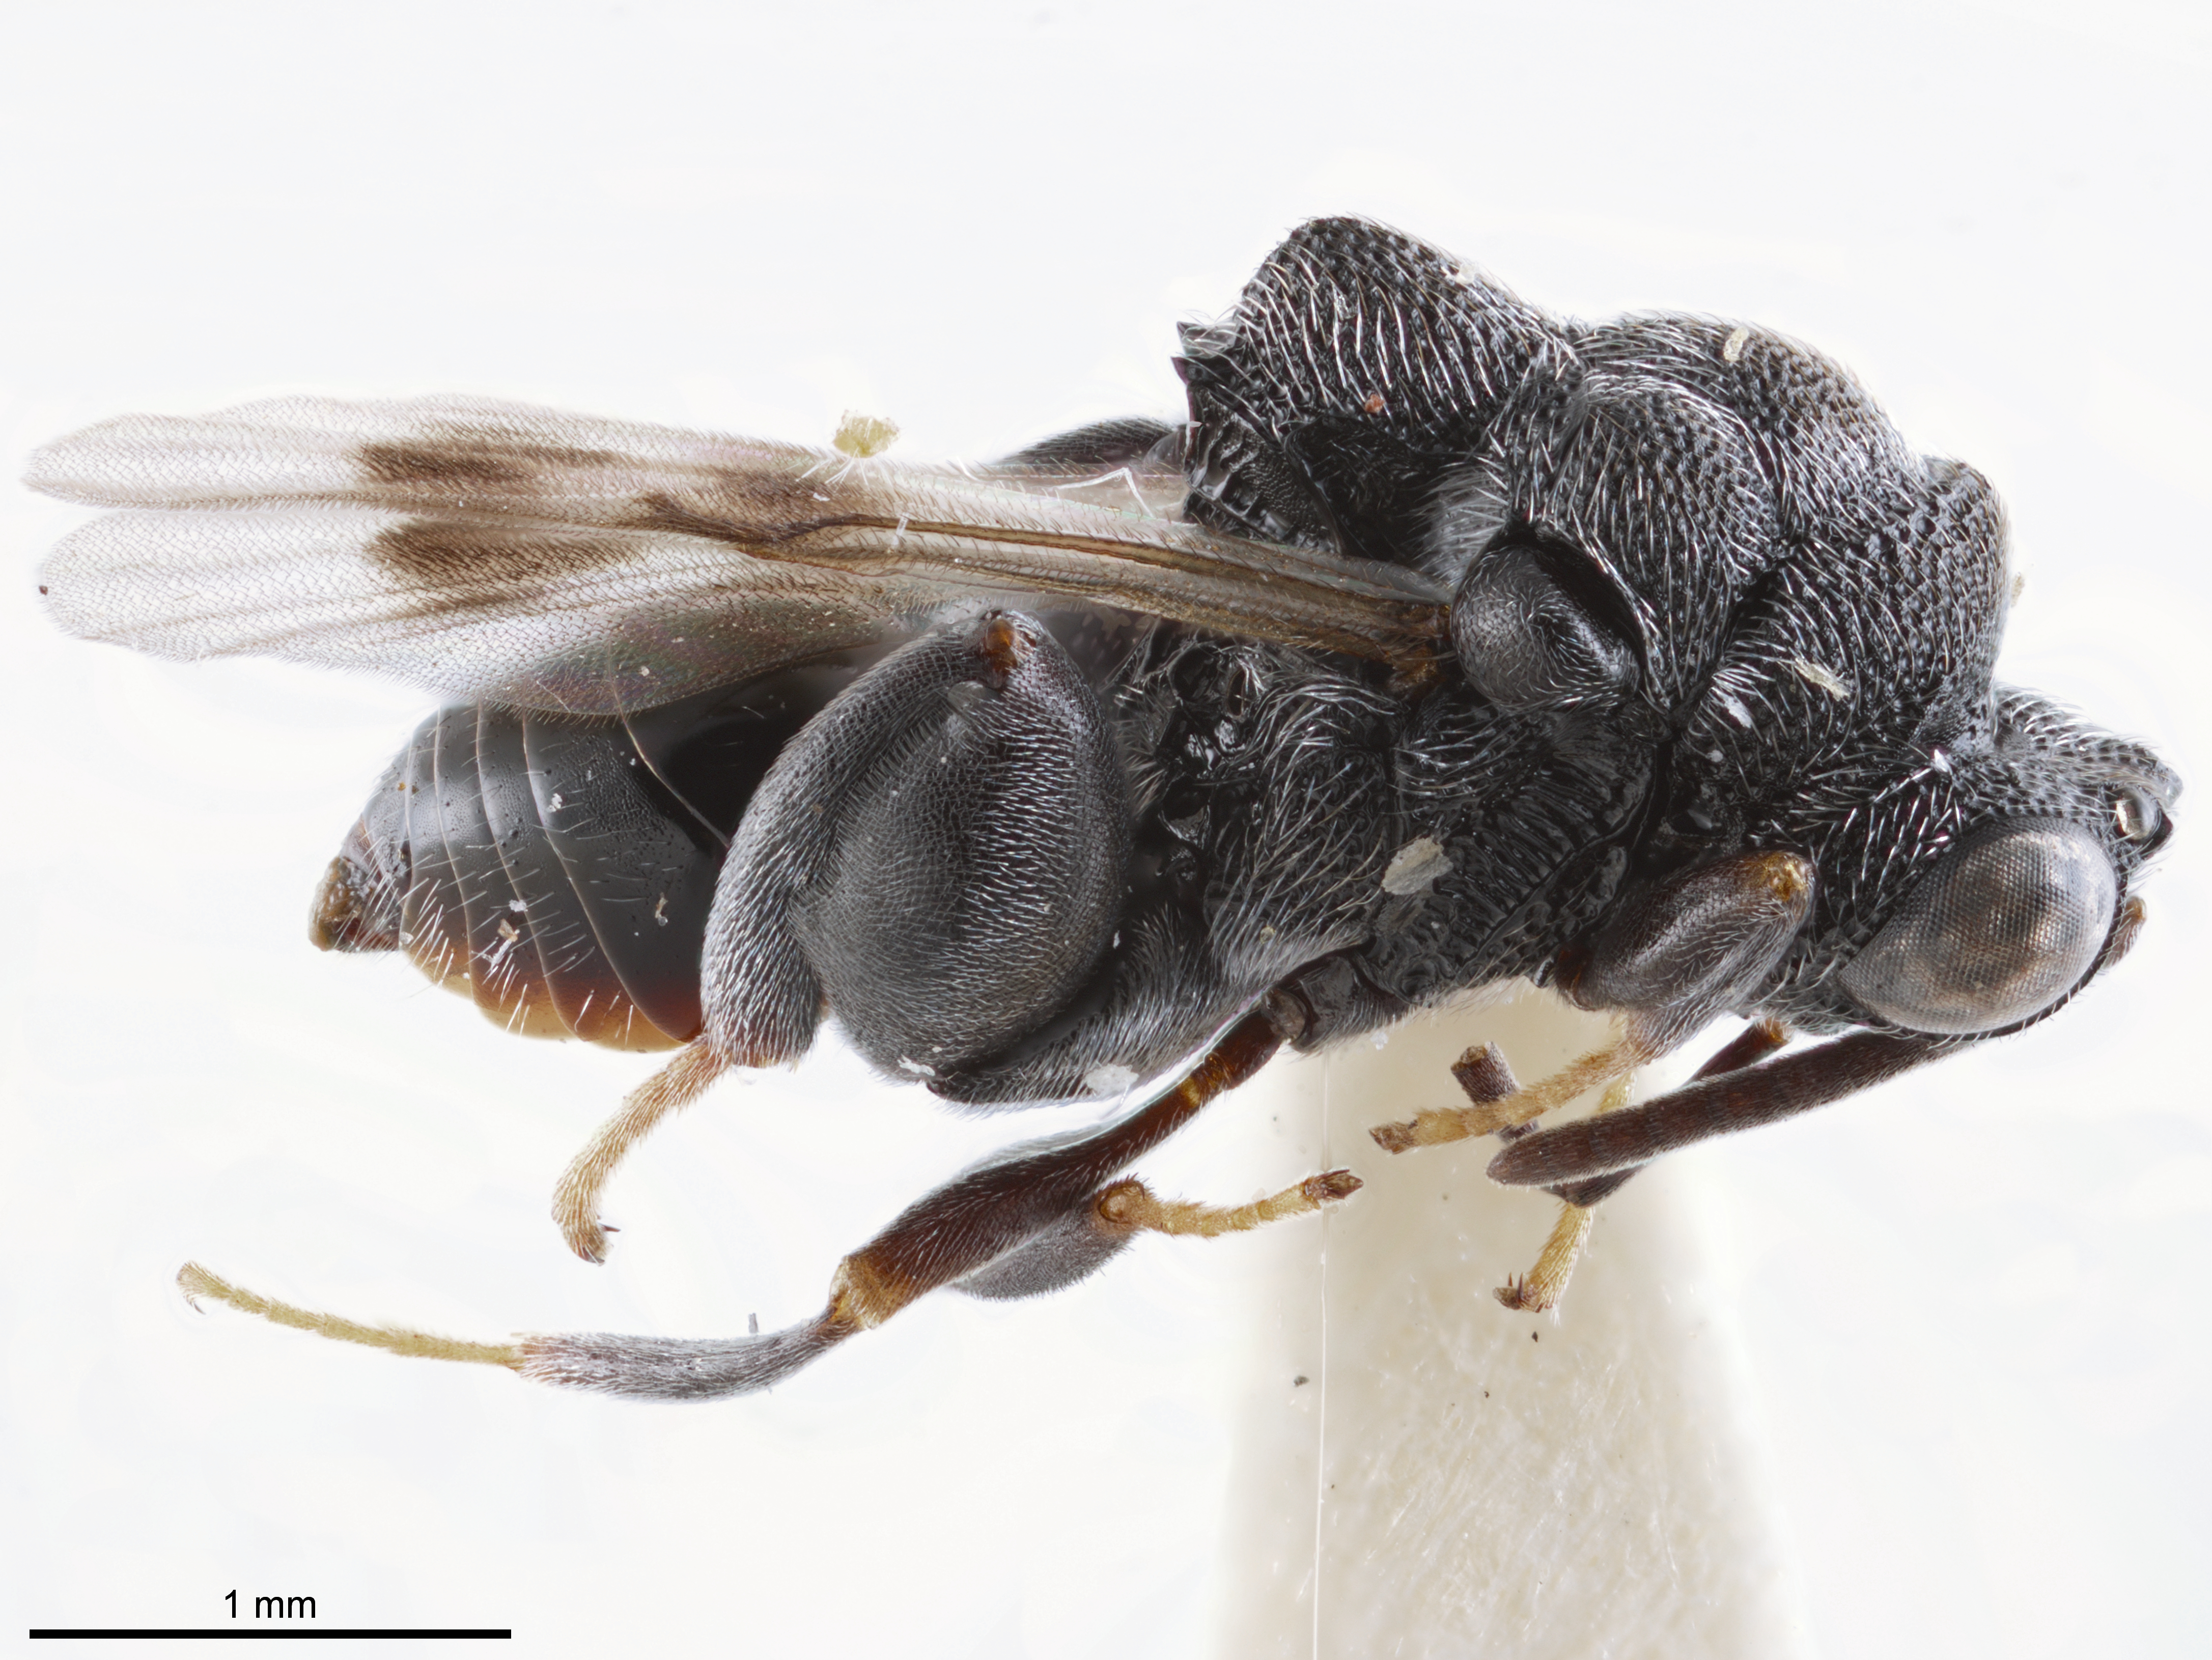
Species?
Uga menoni
